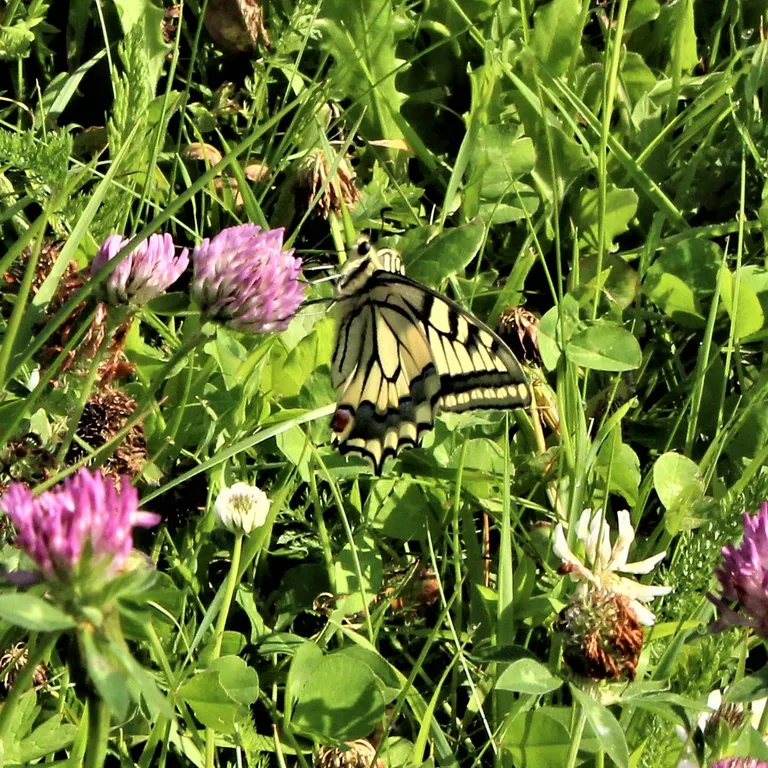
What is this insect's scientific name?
Papilio machaon
